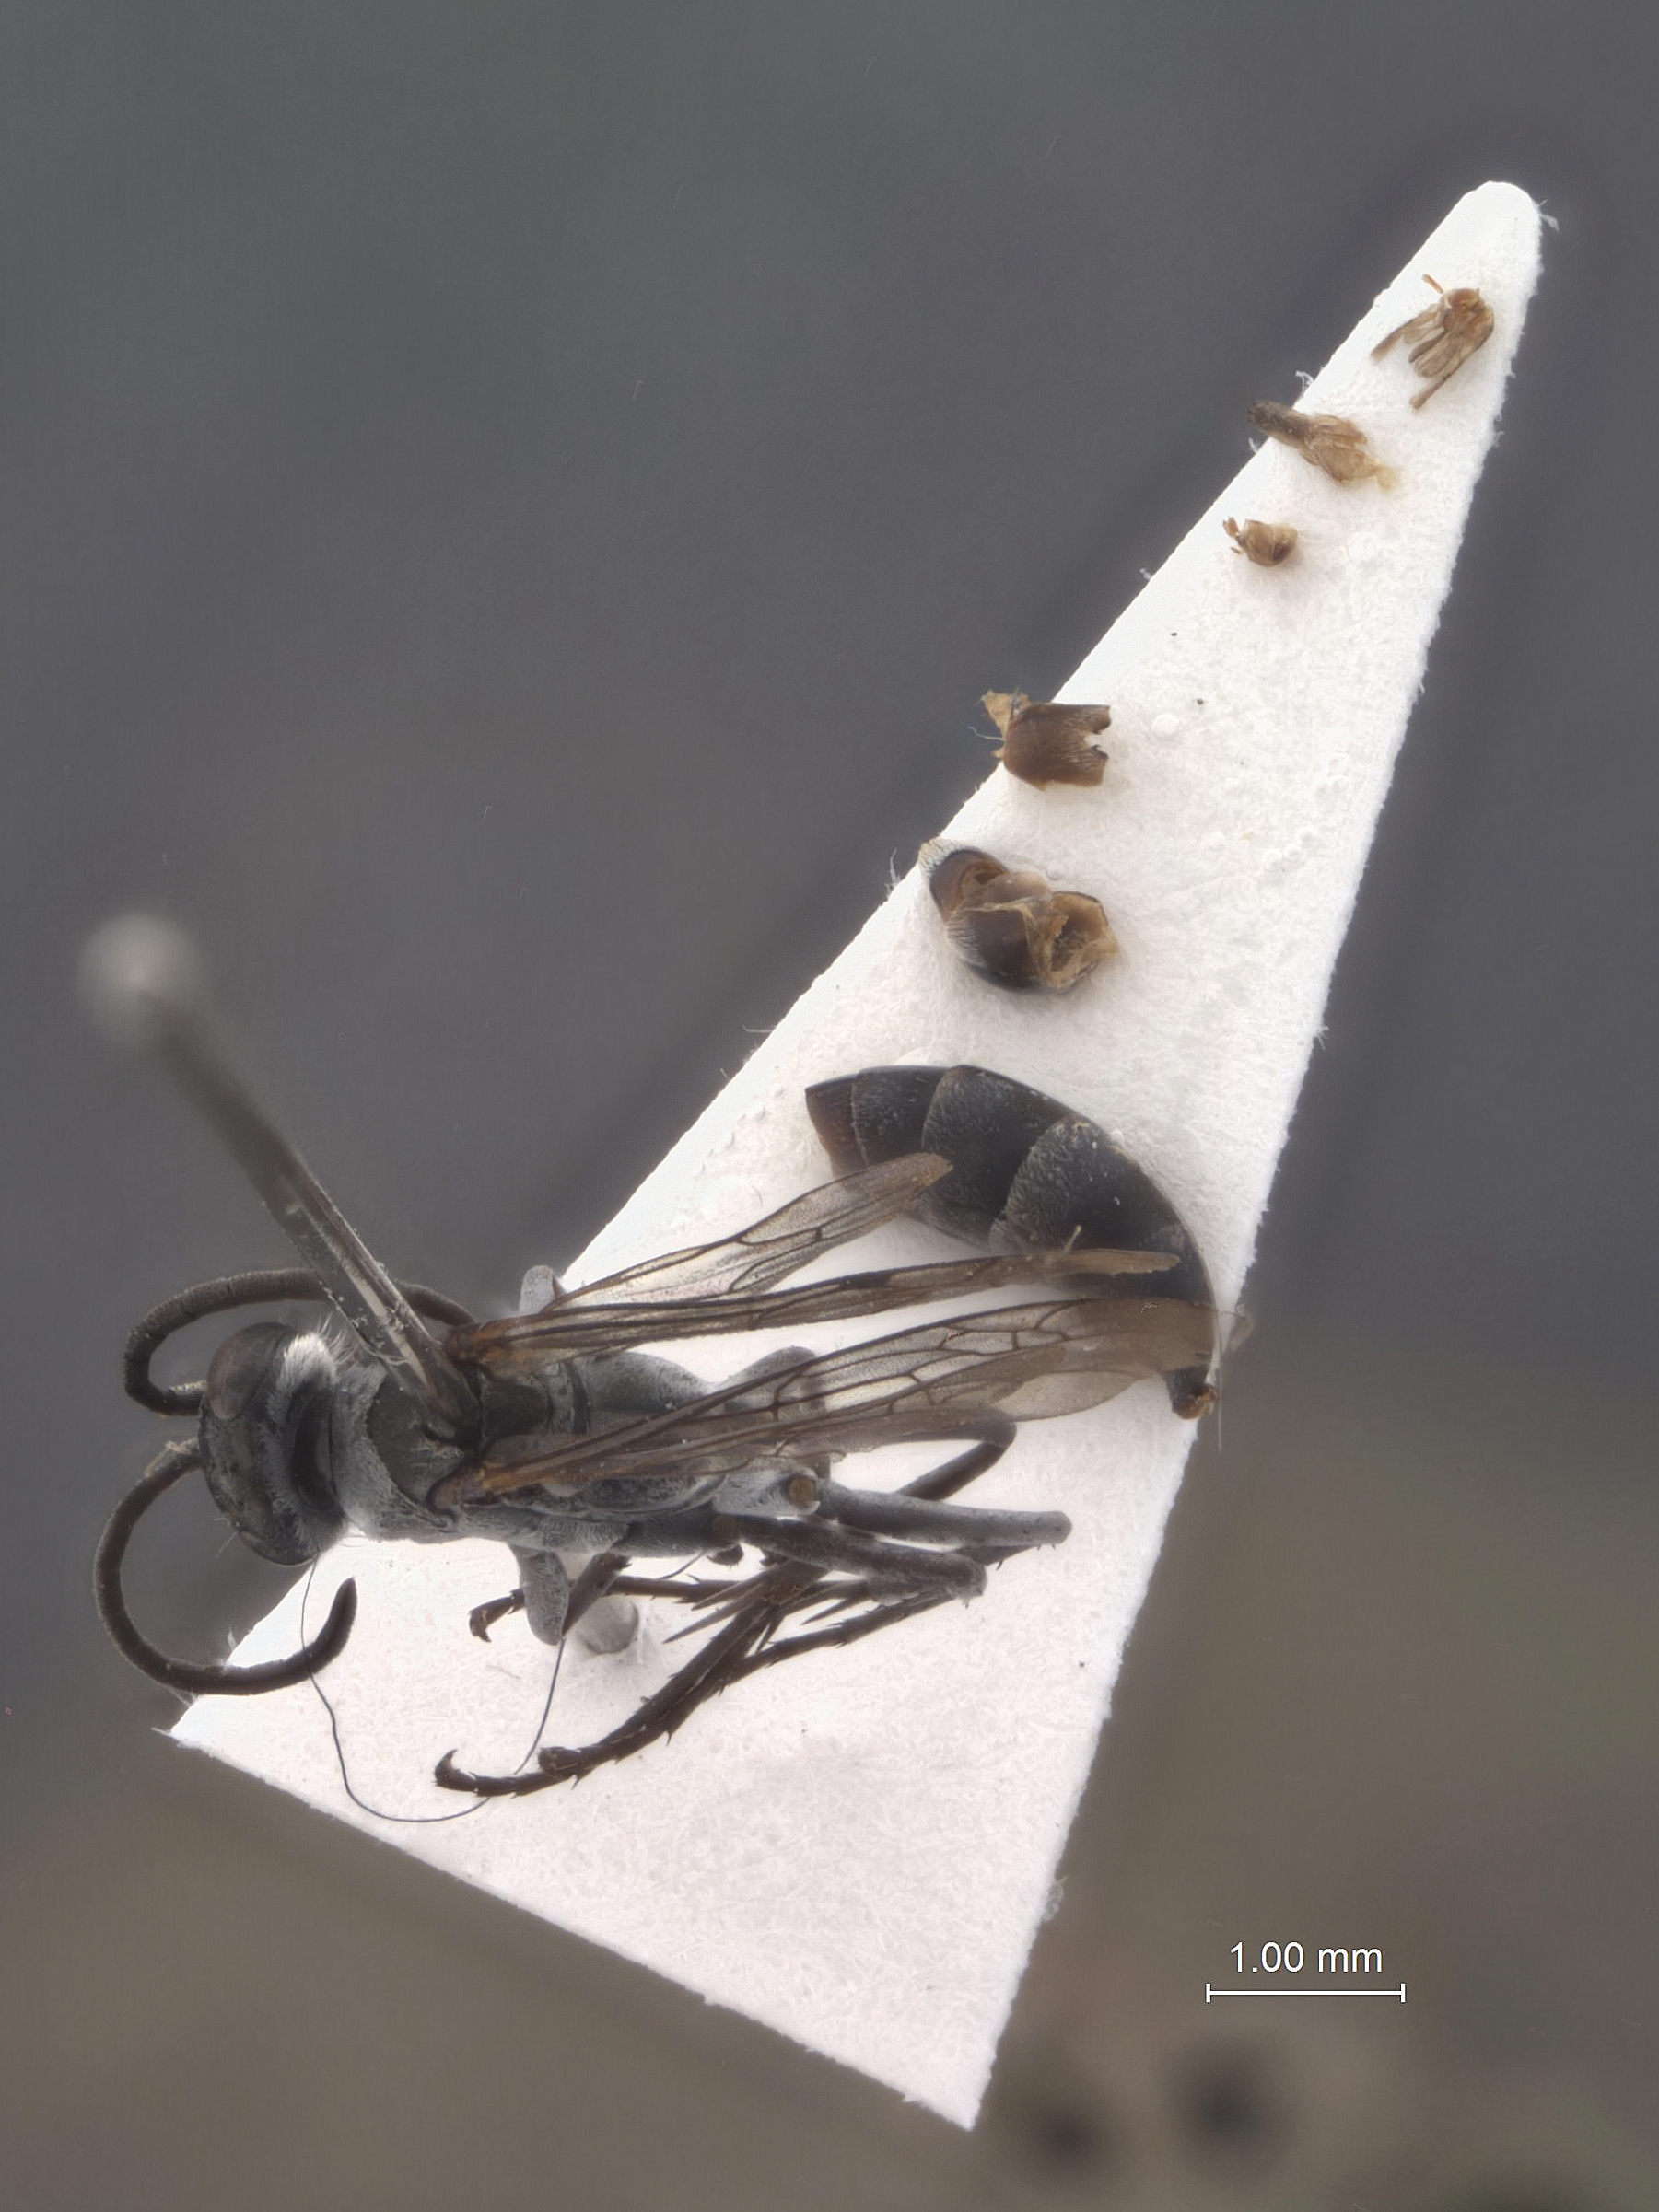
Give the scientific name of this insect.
Pompilus tsou
